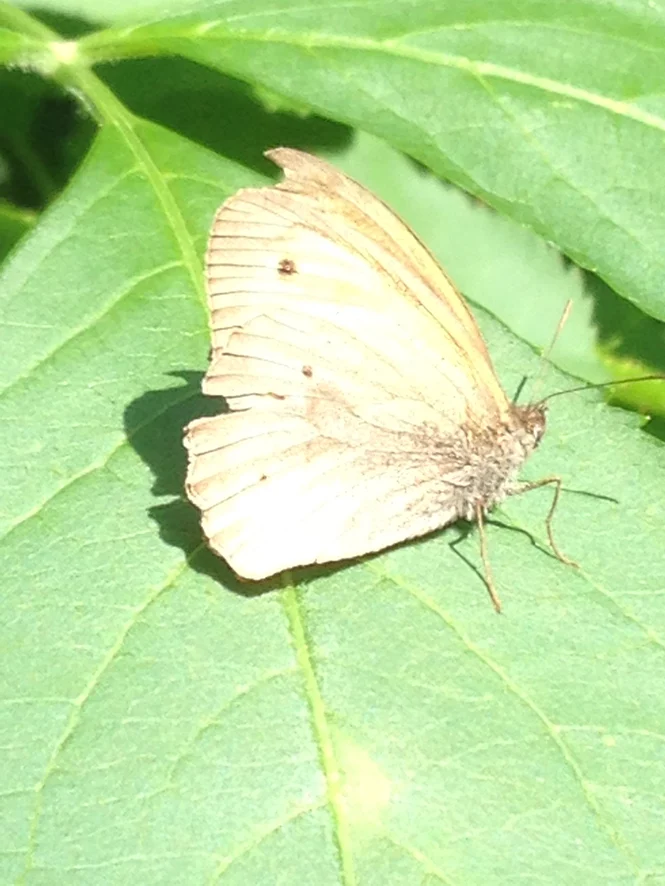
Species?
Maniola jurtina
